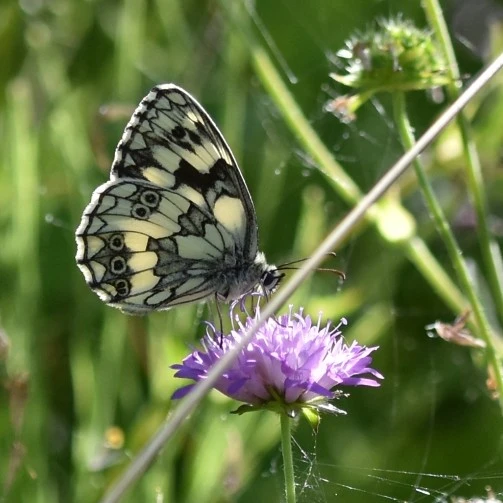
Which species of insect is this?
Melanargia galathea
